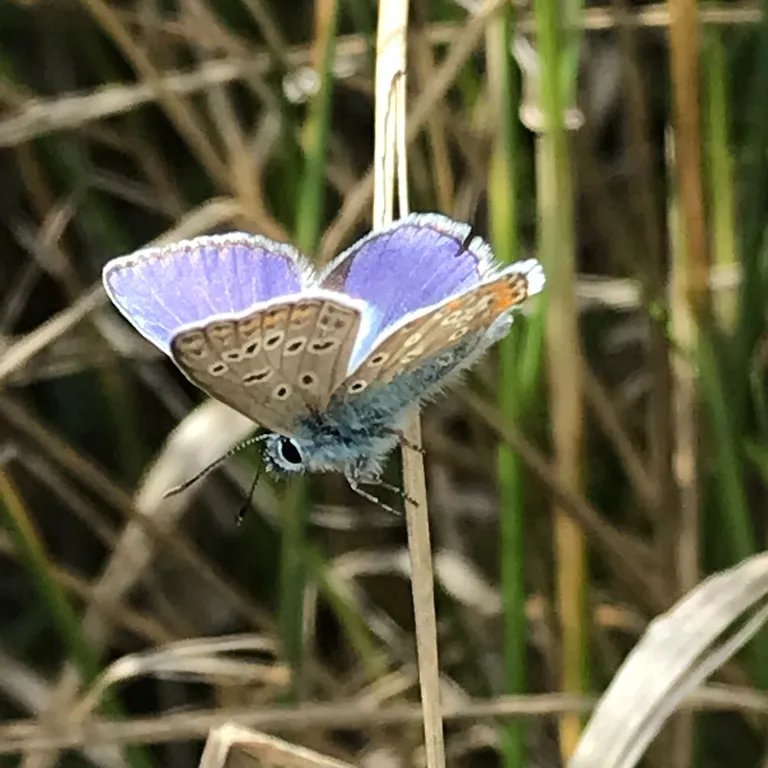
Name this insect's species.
Polyommatus icarus
